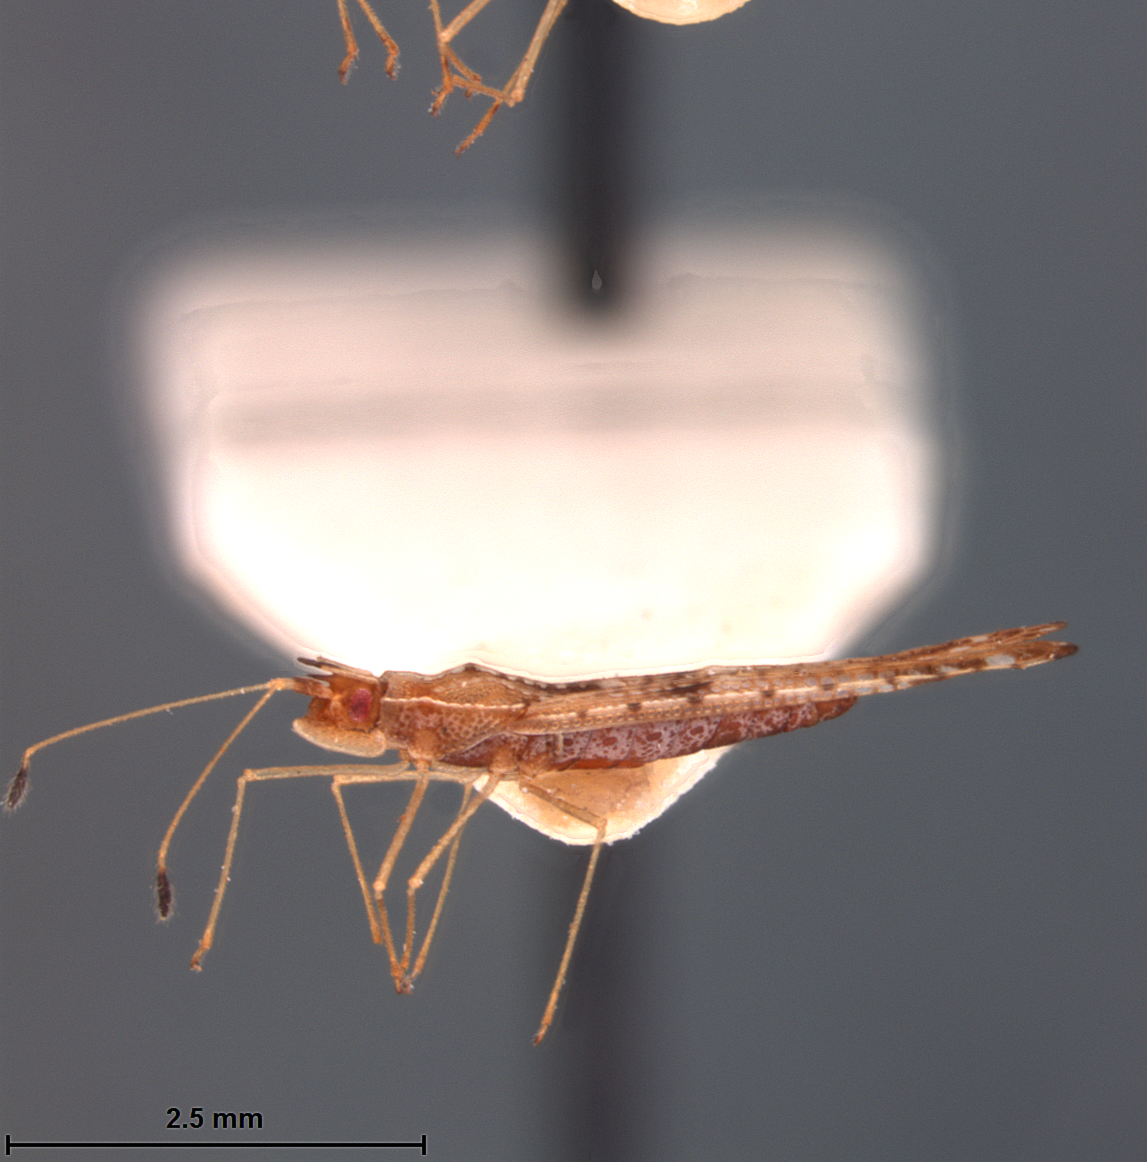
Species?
Campylotingis clara
